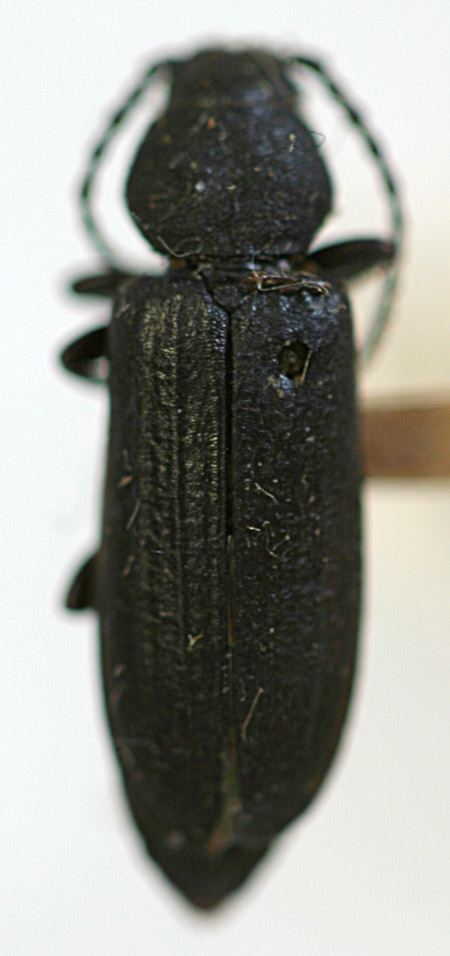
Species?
Asemum striatum (also Asemum curtipenne)
